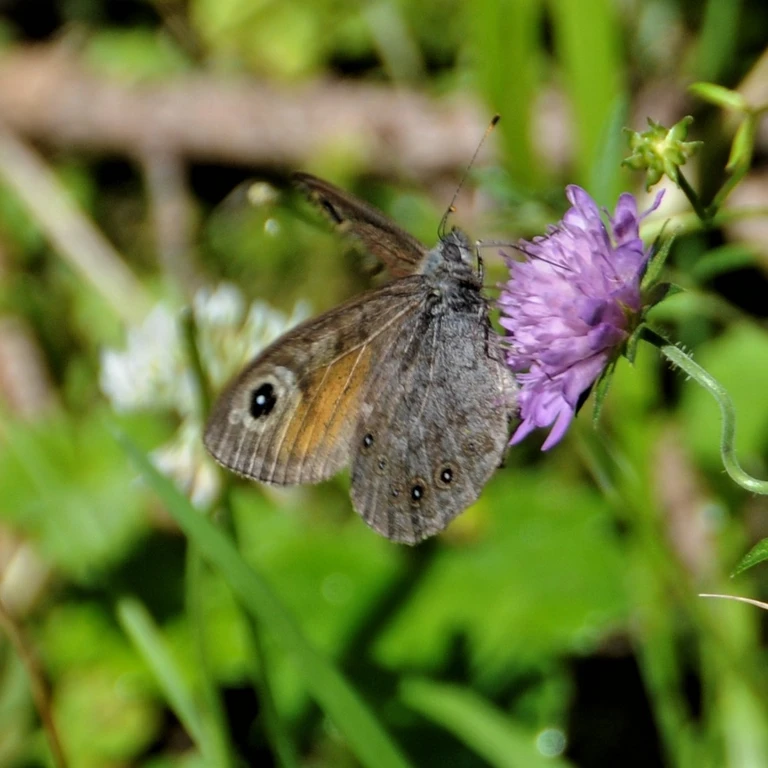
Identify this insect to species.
Lasiommata maera (also Pararge maera)
